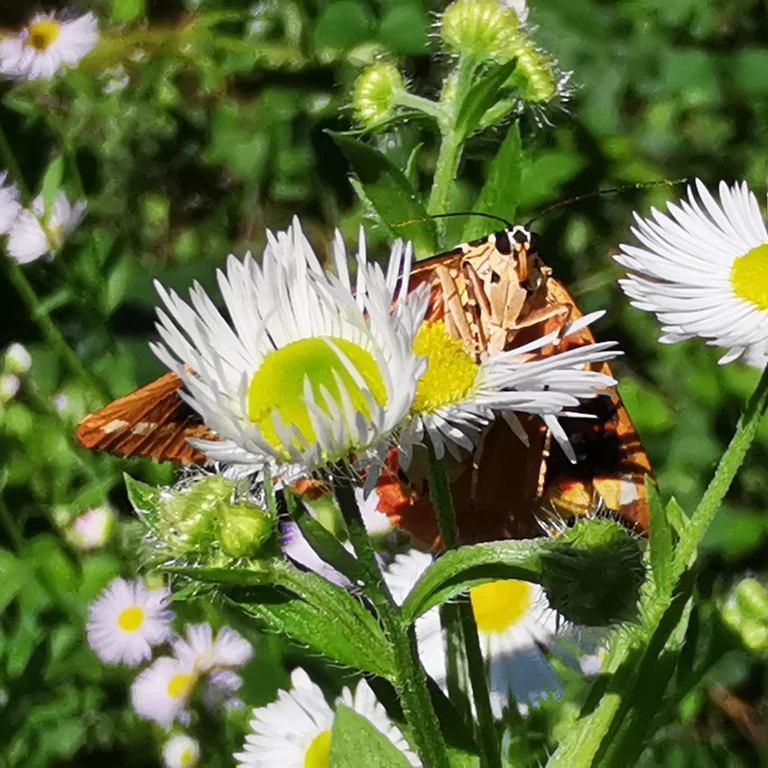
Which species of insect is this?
Euplagia quadripunctaria
